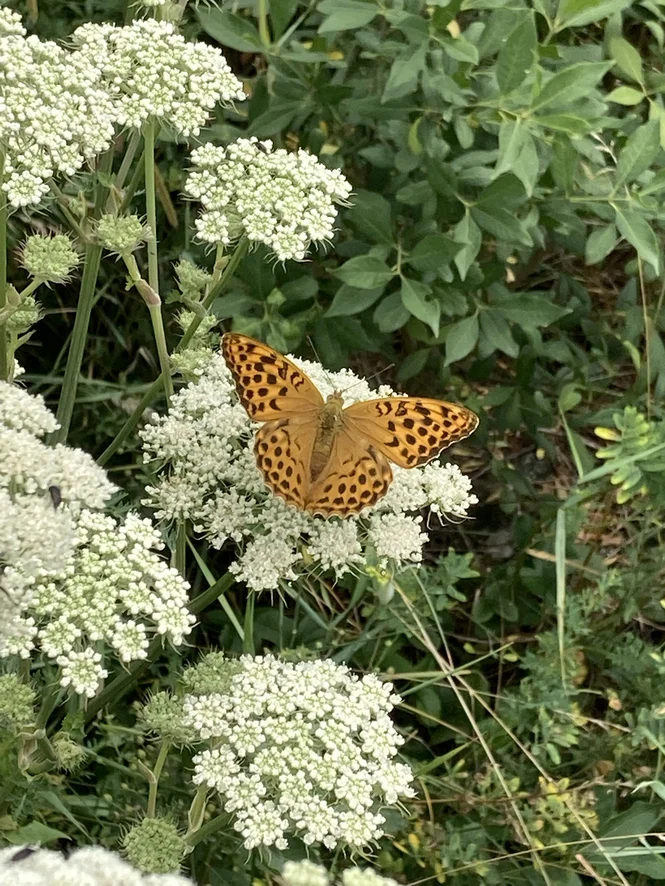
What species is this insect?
Argynnis paphia
